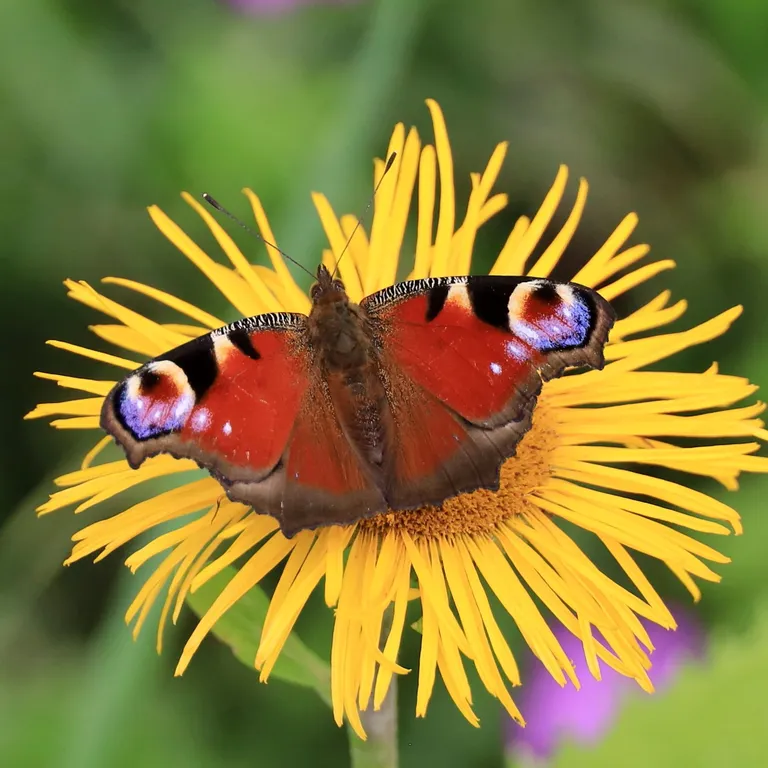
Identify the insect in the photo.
Aglais io
